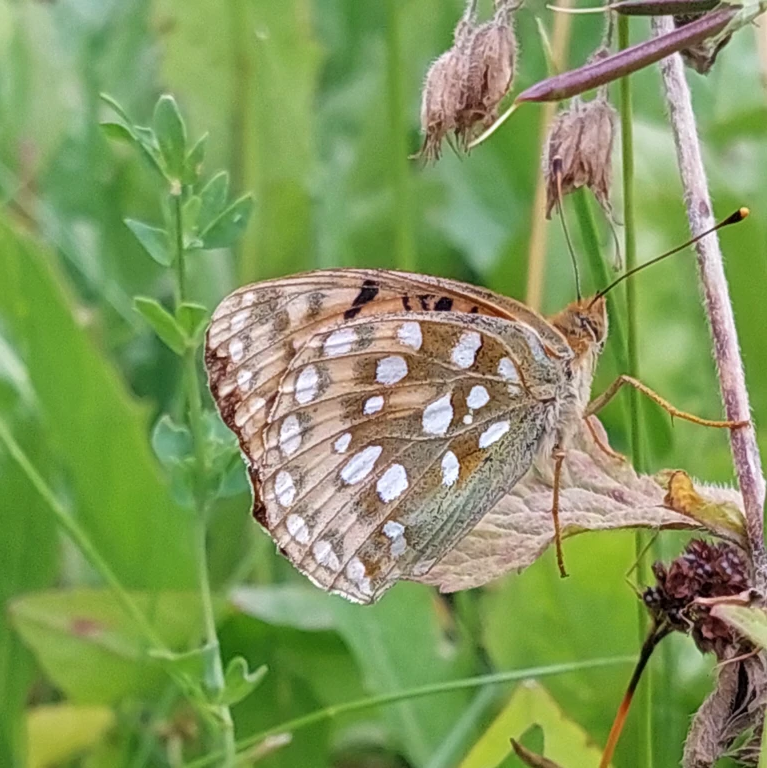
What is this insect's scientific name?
Speyeria aglaja
